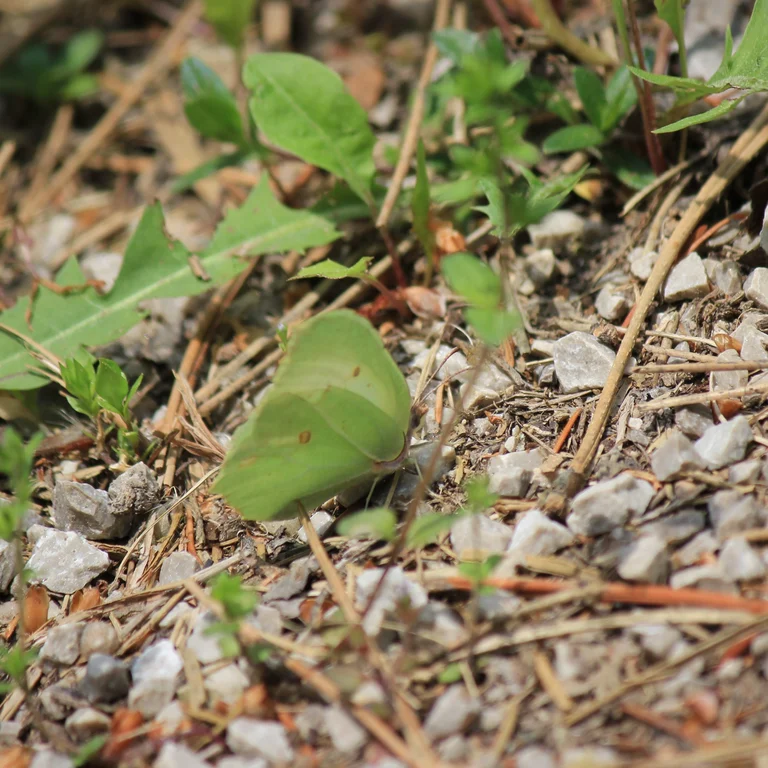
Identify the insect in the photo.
Gonepteryx rhamni
